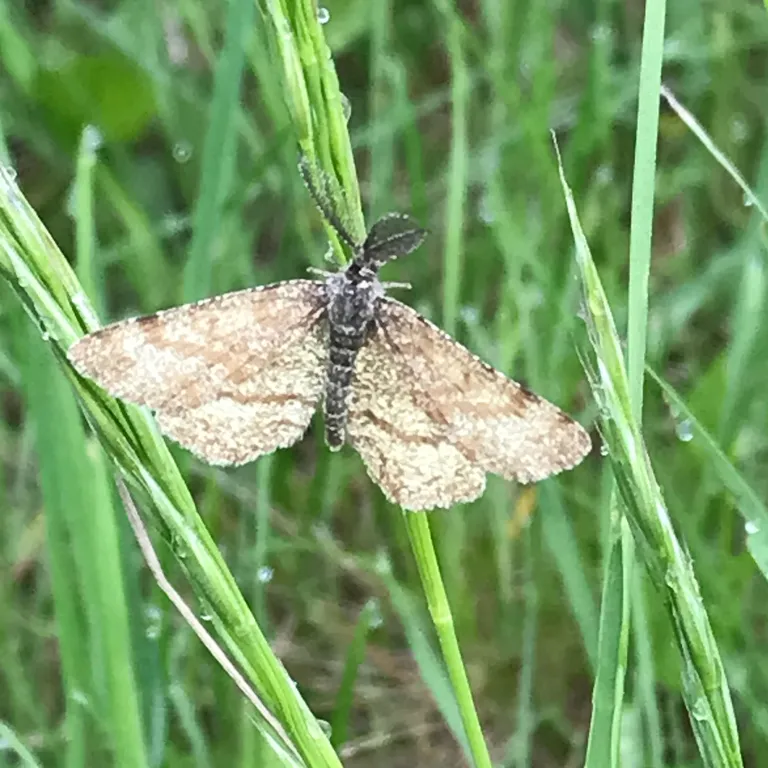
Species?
Ematurga atomaria
